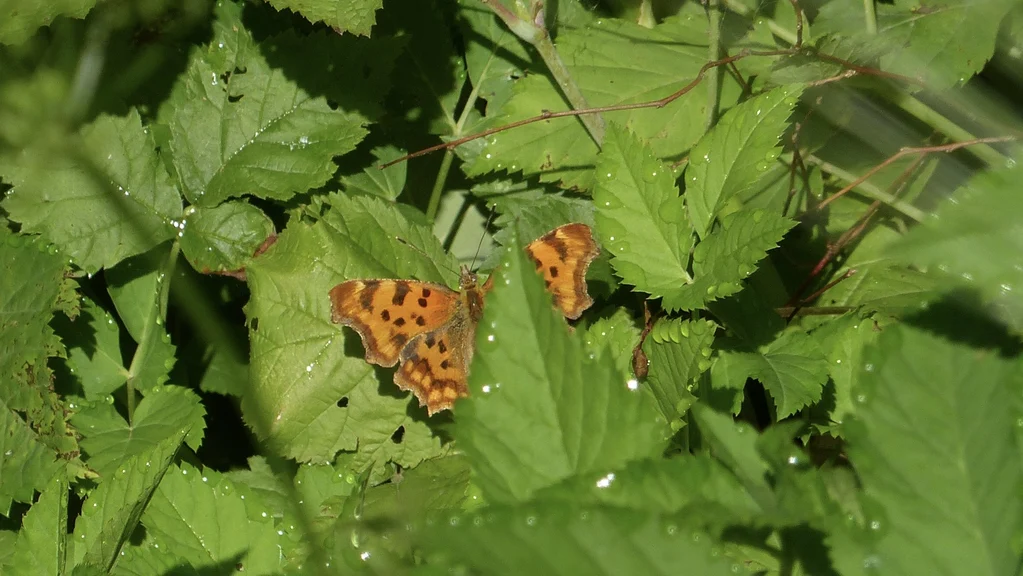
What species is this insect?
Polygonia c-album
